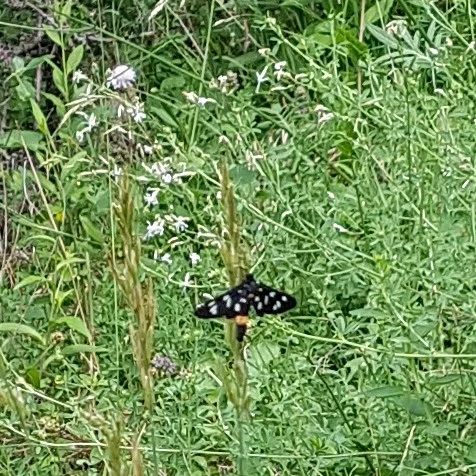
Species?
Amata phegea
